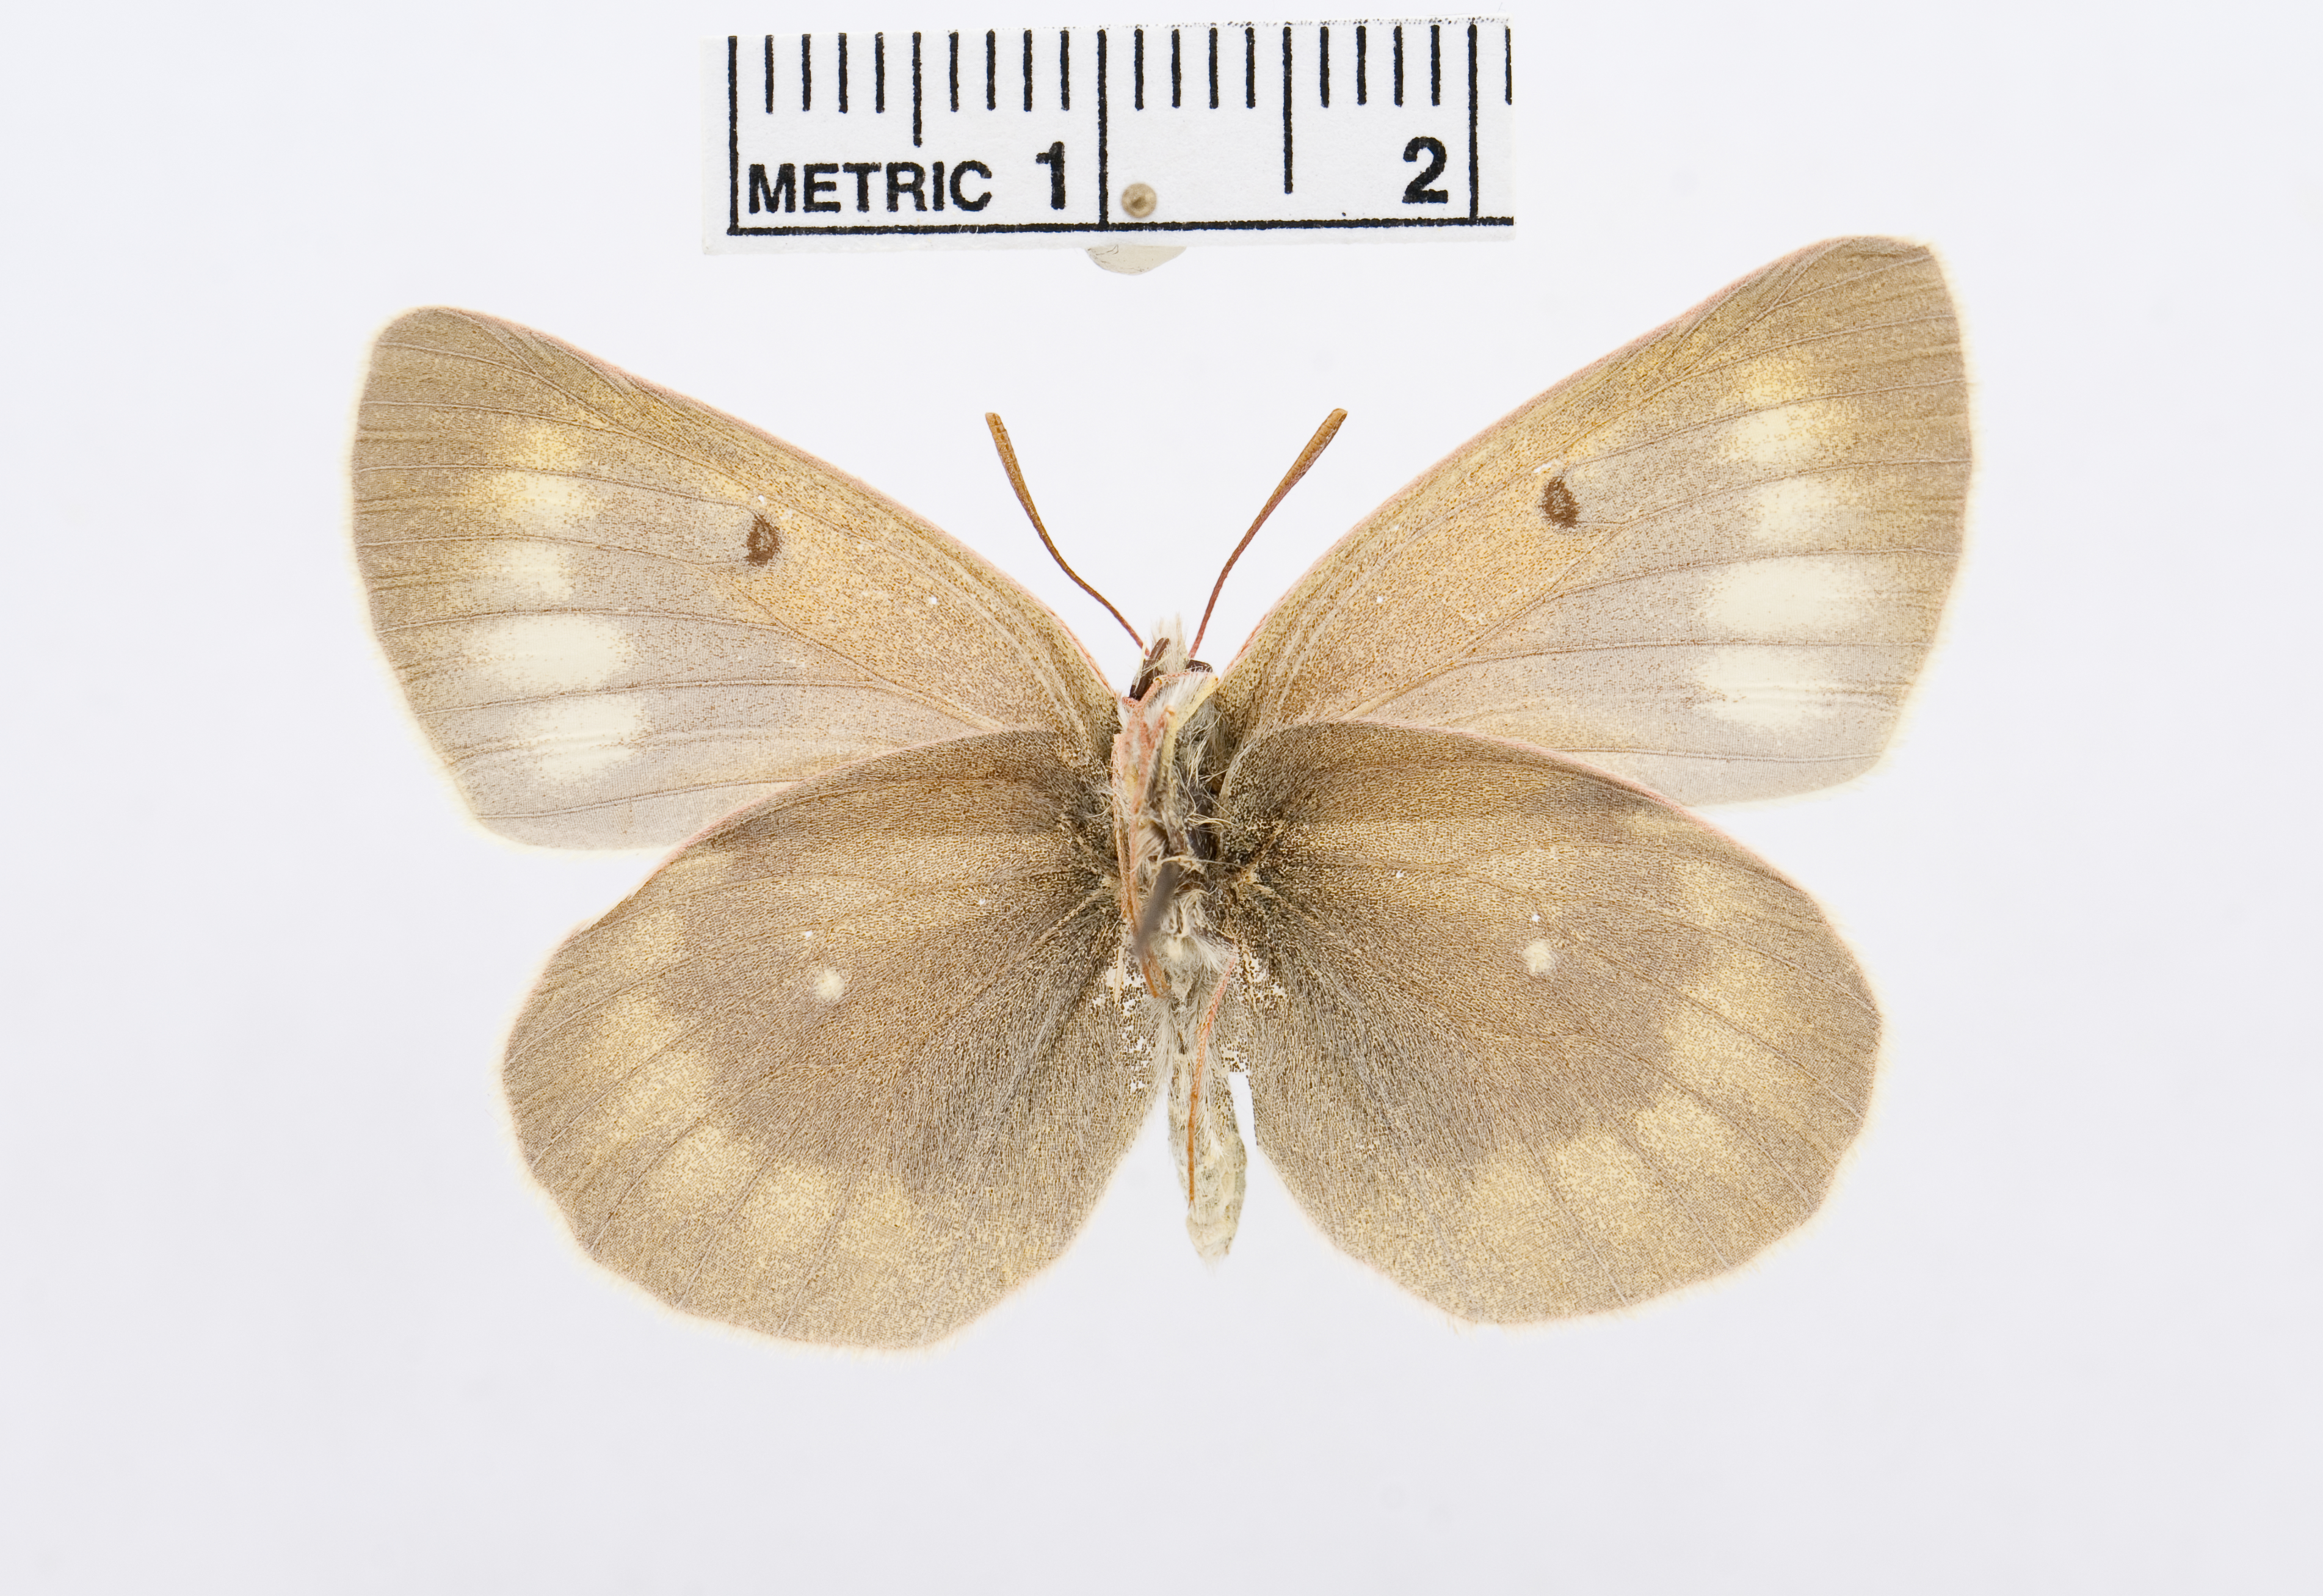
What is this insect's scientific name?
Colias phicomene
